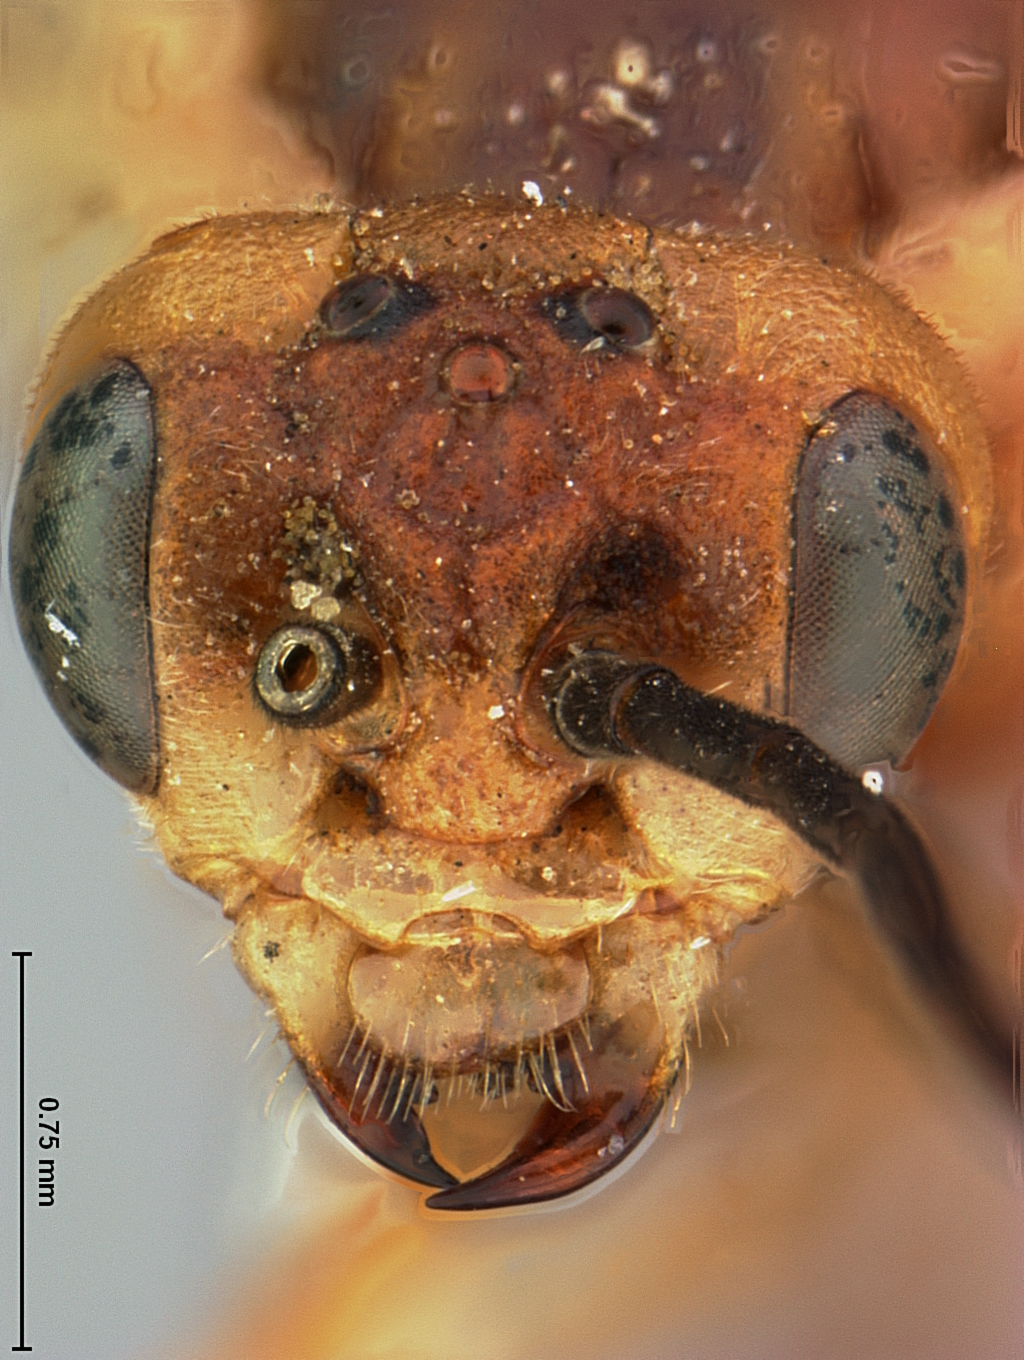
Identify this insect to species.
Amauronematus xanthus
